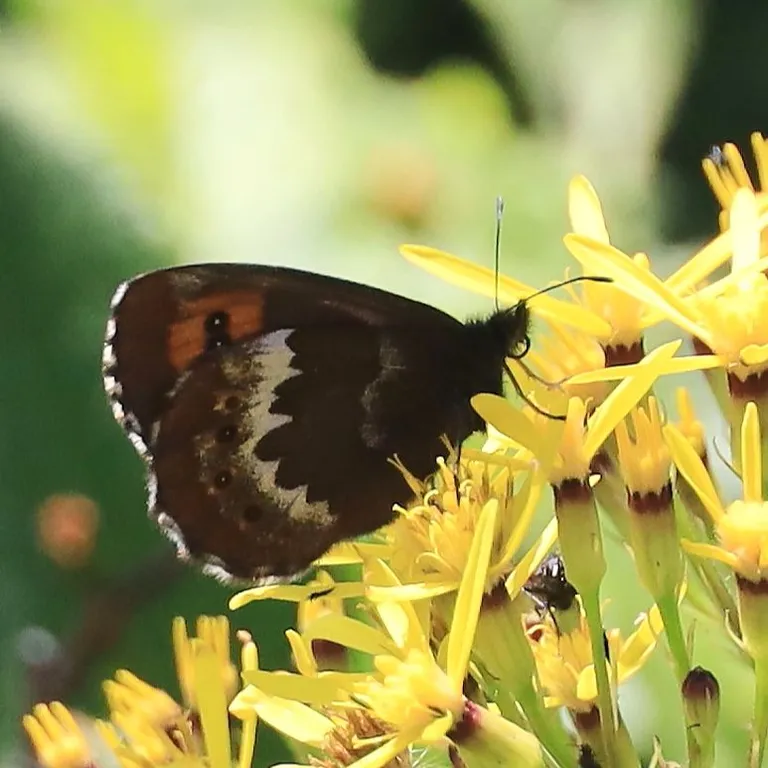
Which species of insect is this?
Erebia euryale
